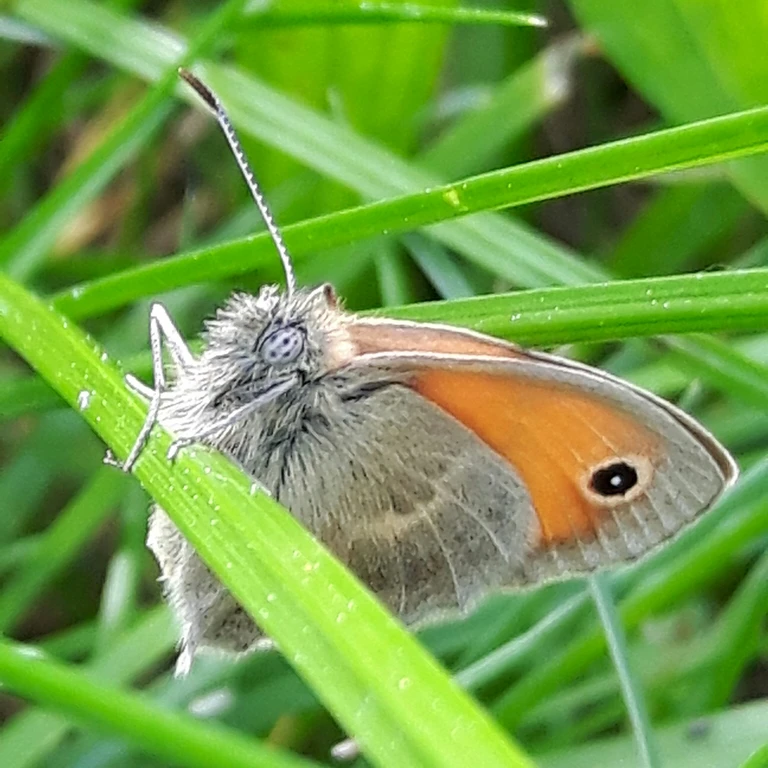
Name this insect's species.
Coenonympha pamphilus
